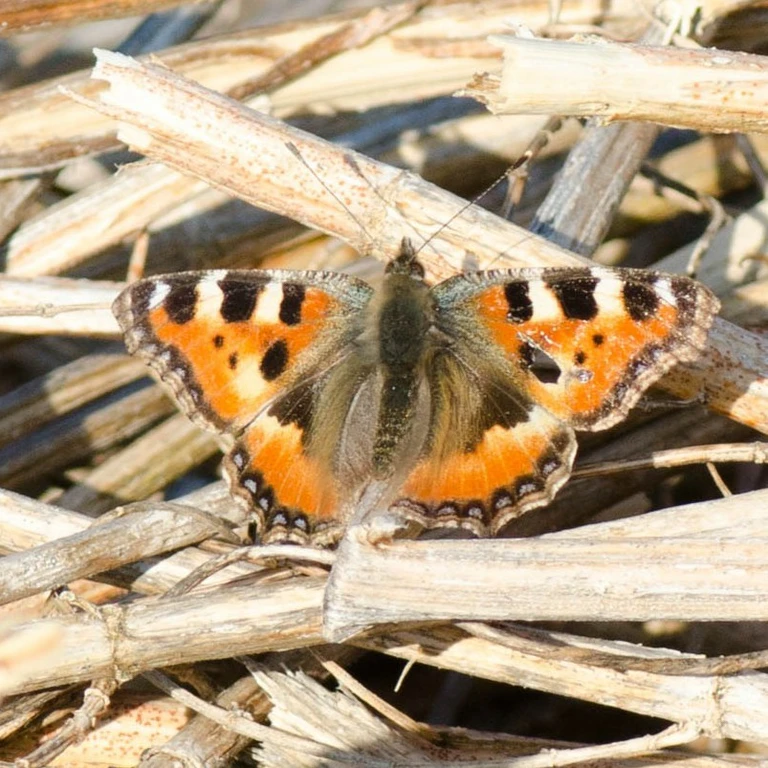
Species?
Aglais urticae
